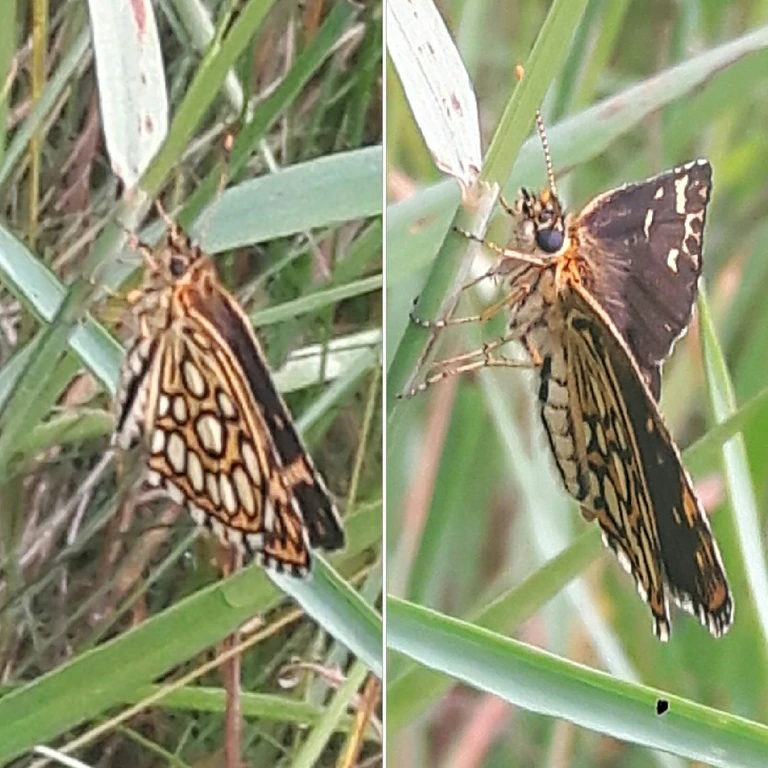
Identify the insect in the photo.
Heteropterus morpheus
